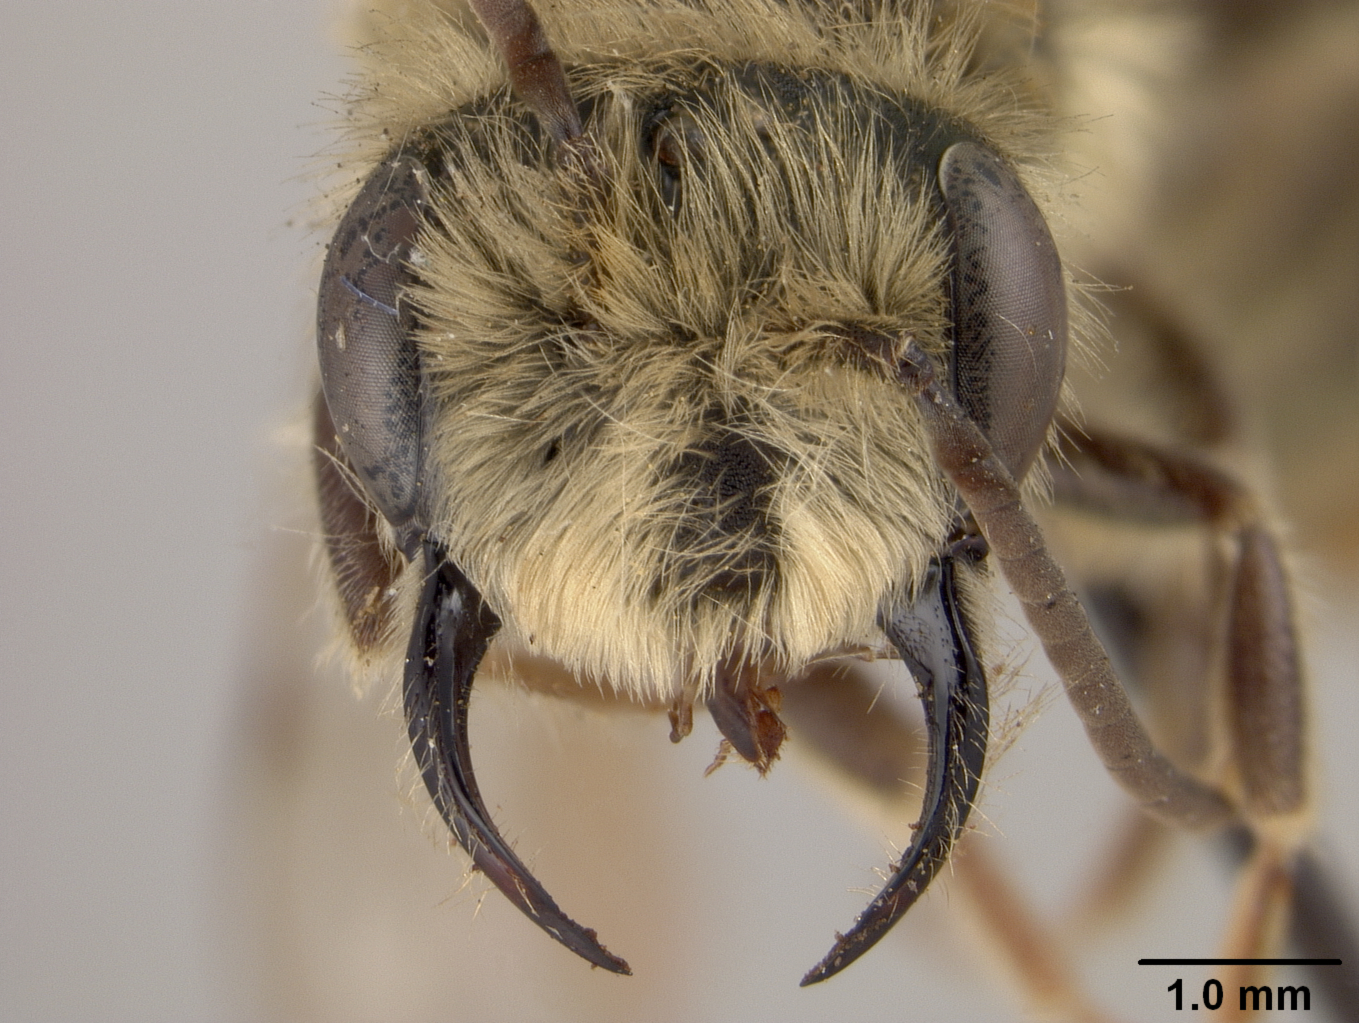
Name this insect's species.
Andrena carrikeri
